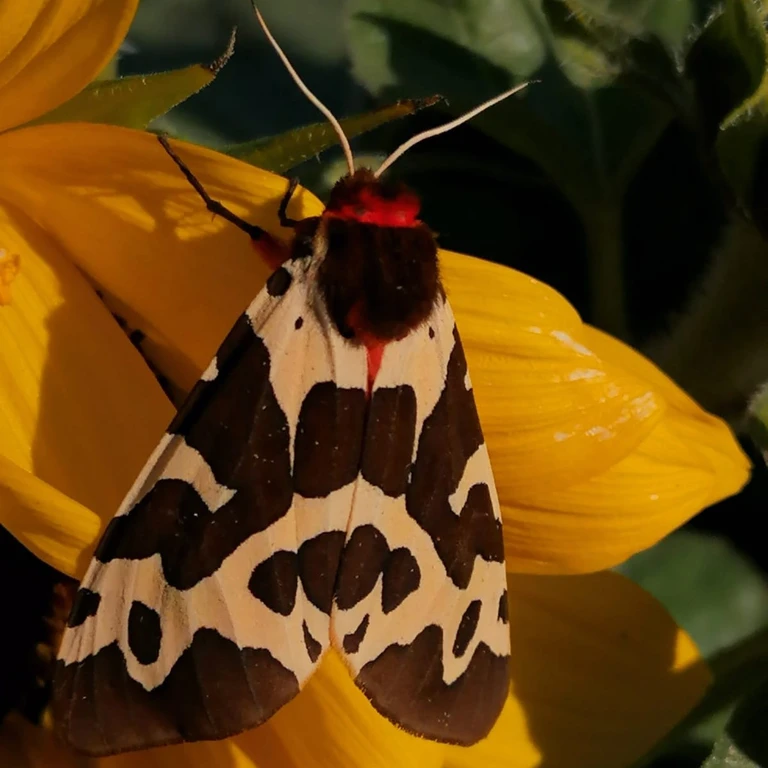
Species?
Arctia caja
